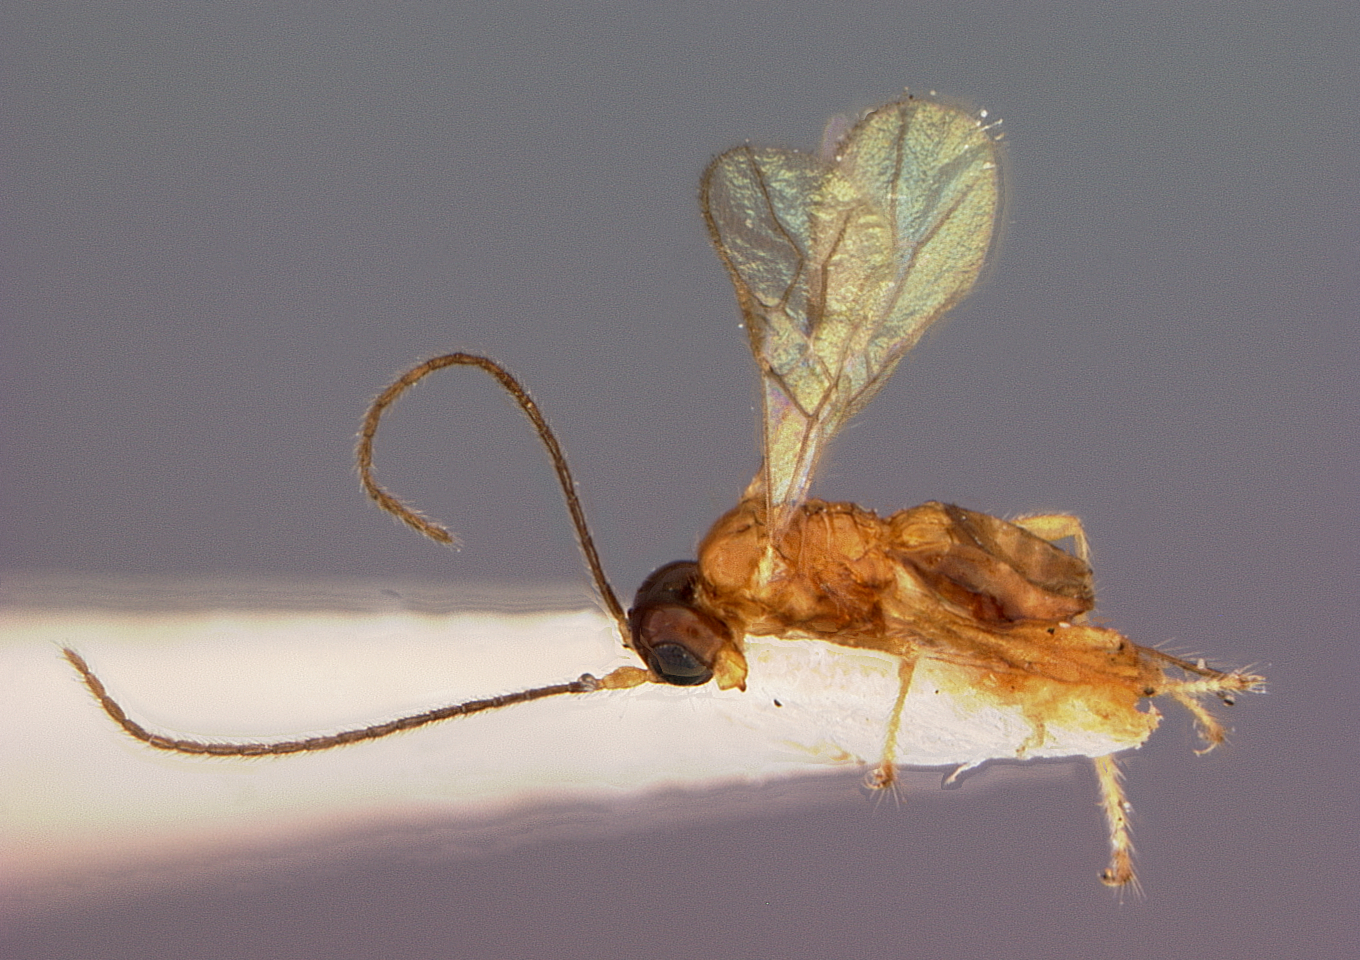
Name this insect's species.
Phaenocarpa drosophilae
